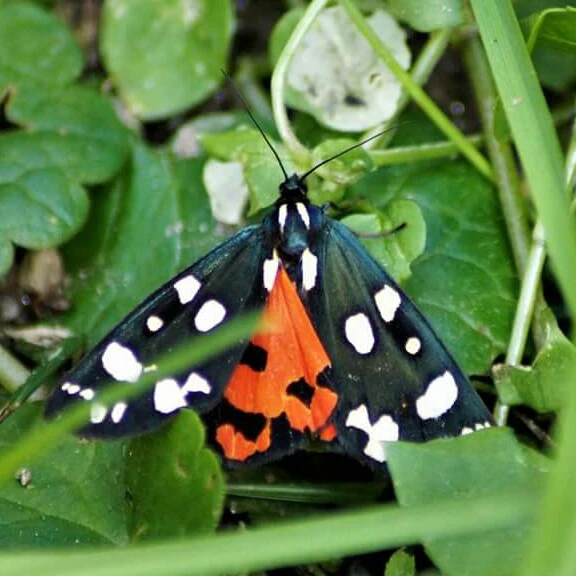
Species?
Callimorpha dominula
